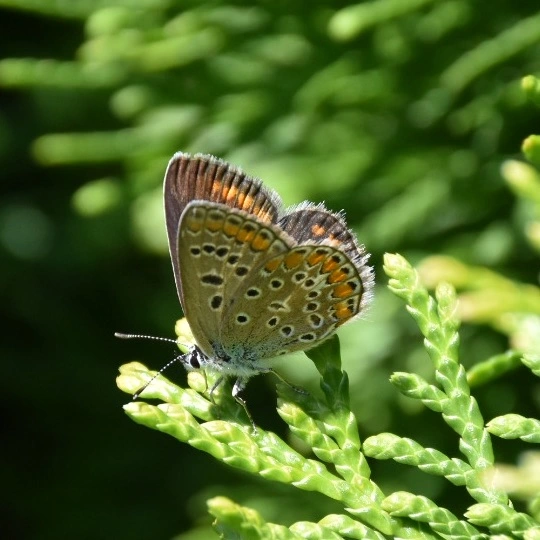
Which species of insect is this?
Polyommatus icarus
